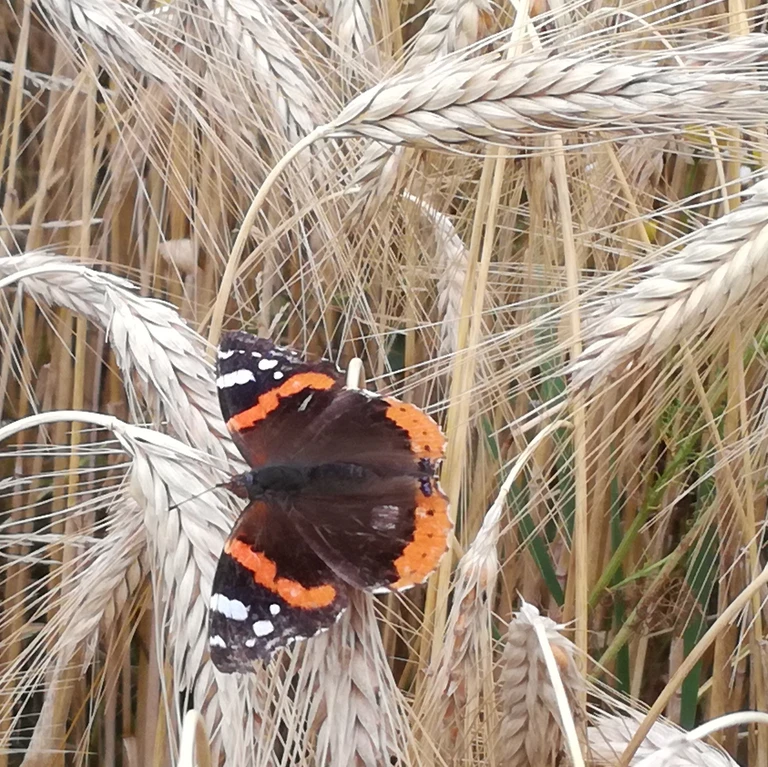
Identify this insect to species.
Vanessa atalanta
